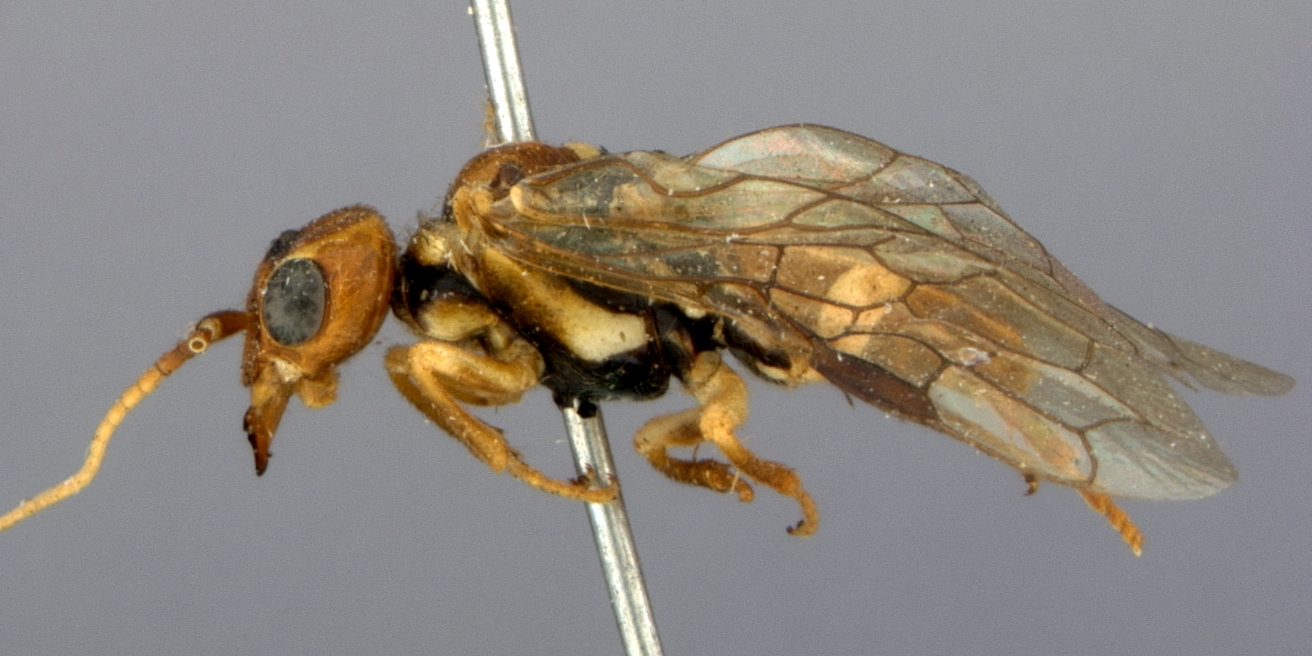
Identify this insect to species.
Pamphilius vernalis
